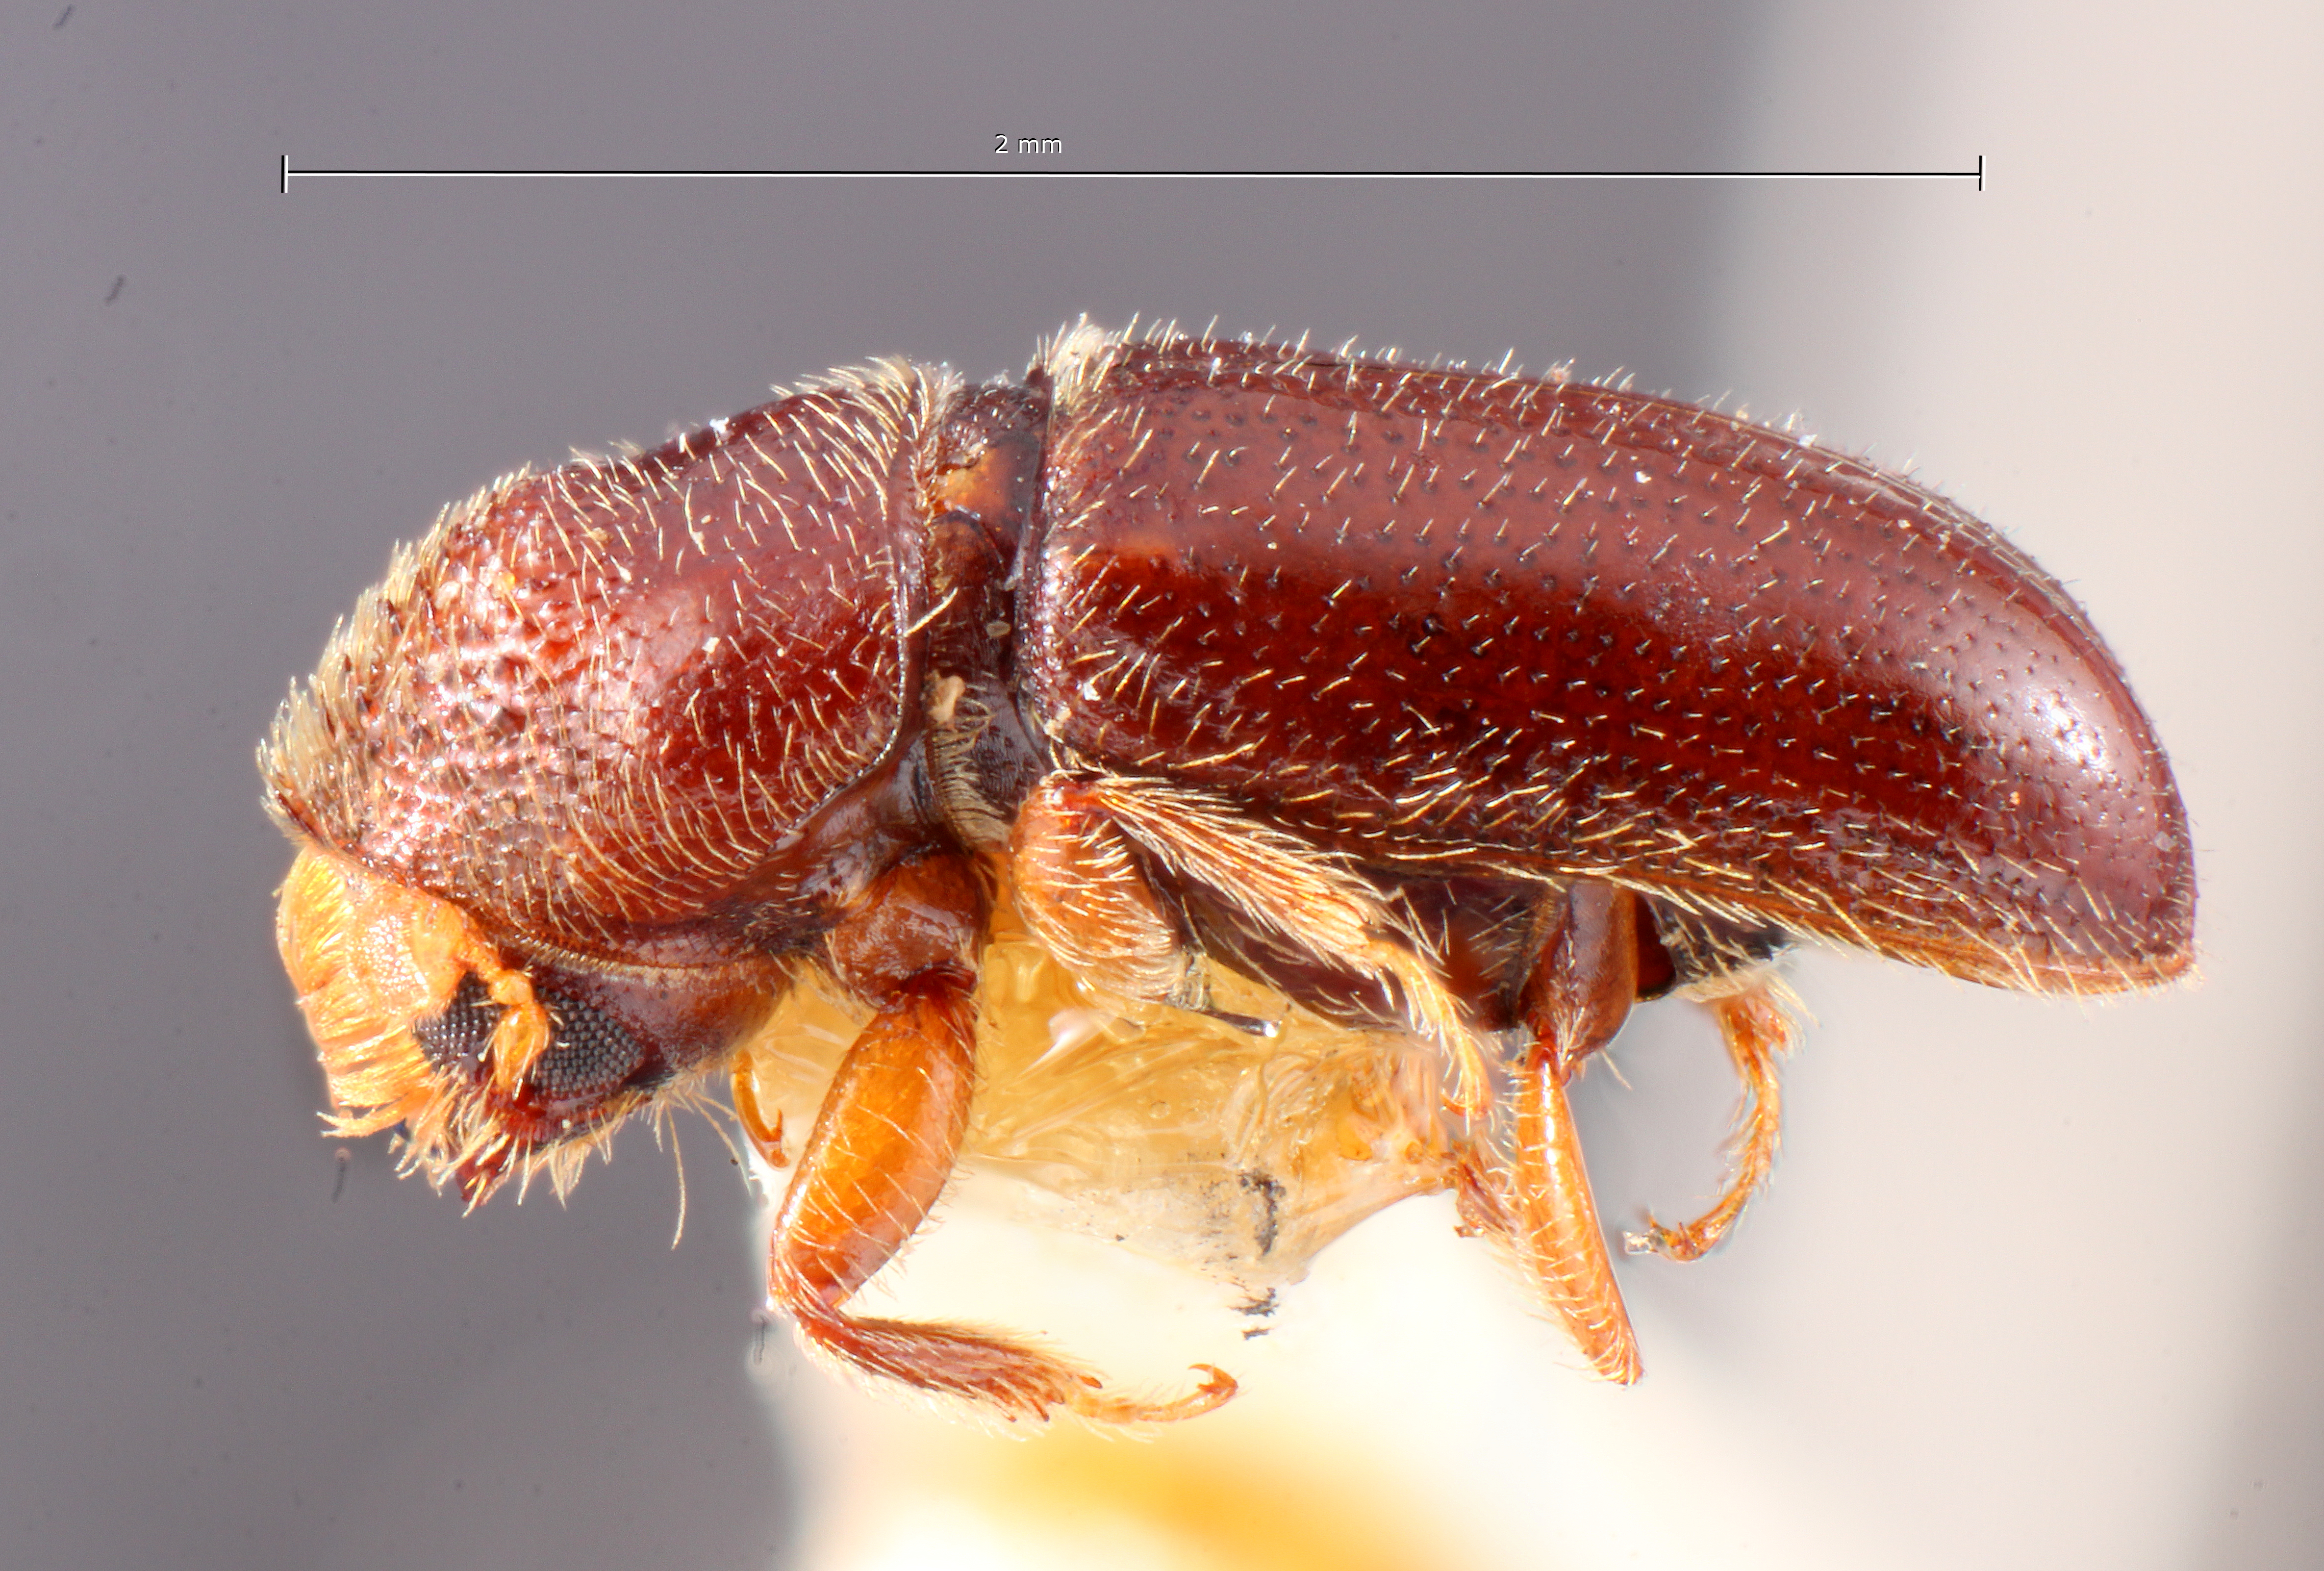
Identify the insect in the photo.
Pityophthorus scalptor
